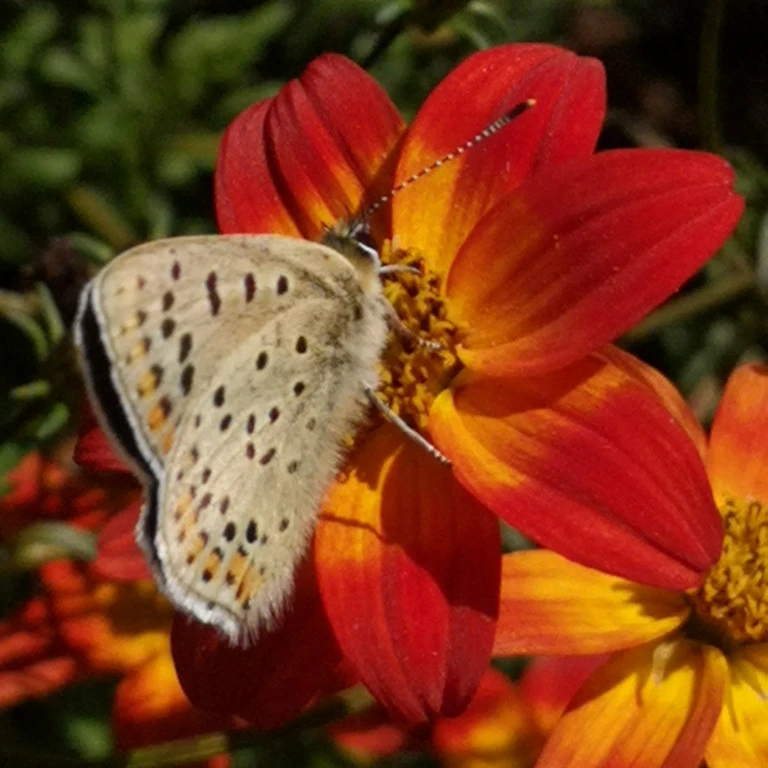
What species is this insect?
Lycaena tityrus (also Loweia tityrus)
